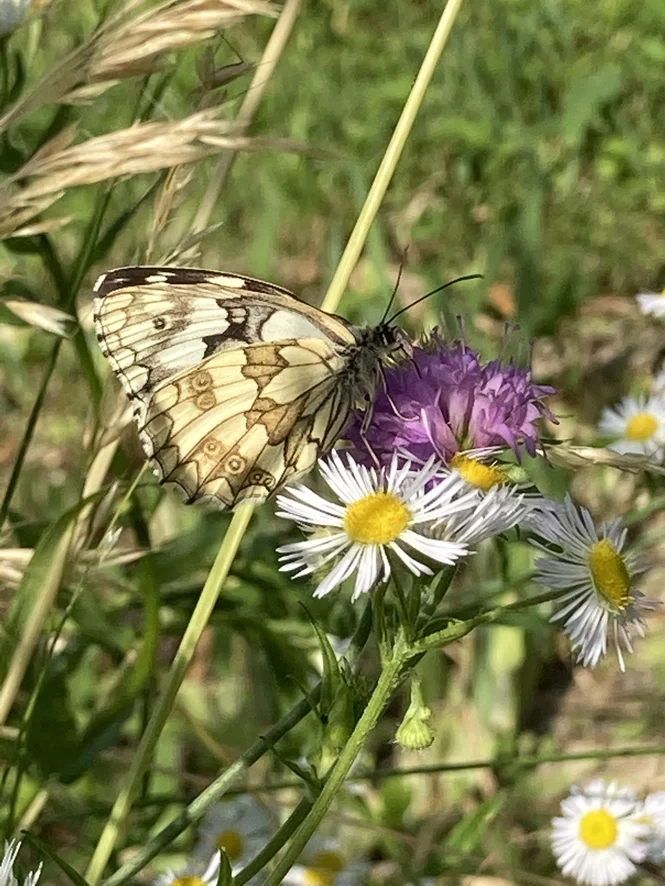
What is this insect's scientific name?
Melanargia galathea
